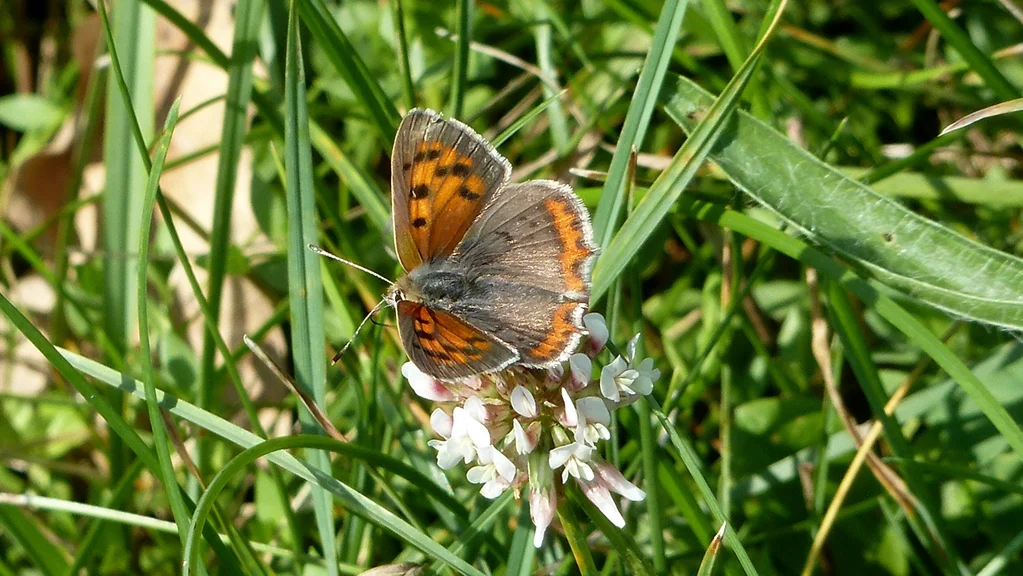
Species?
Lycaena phlaeas
